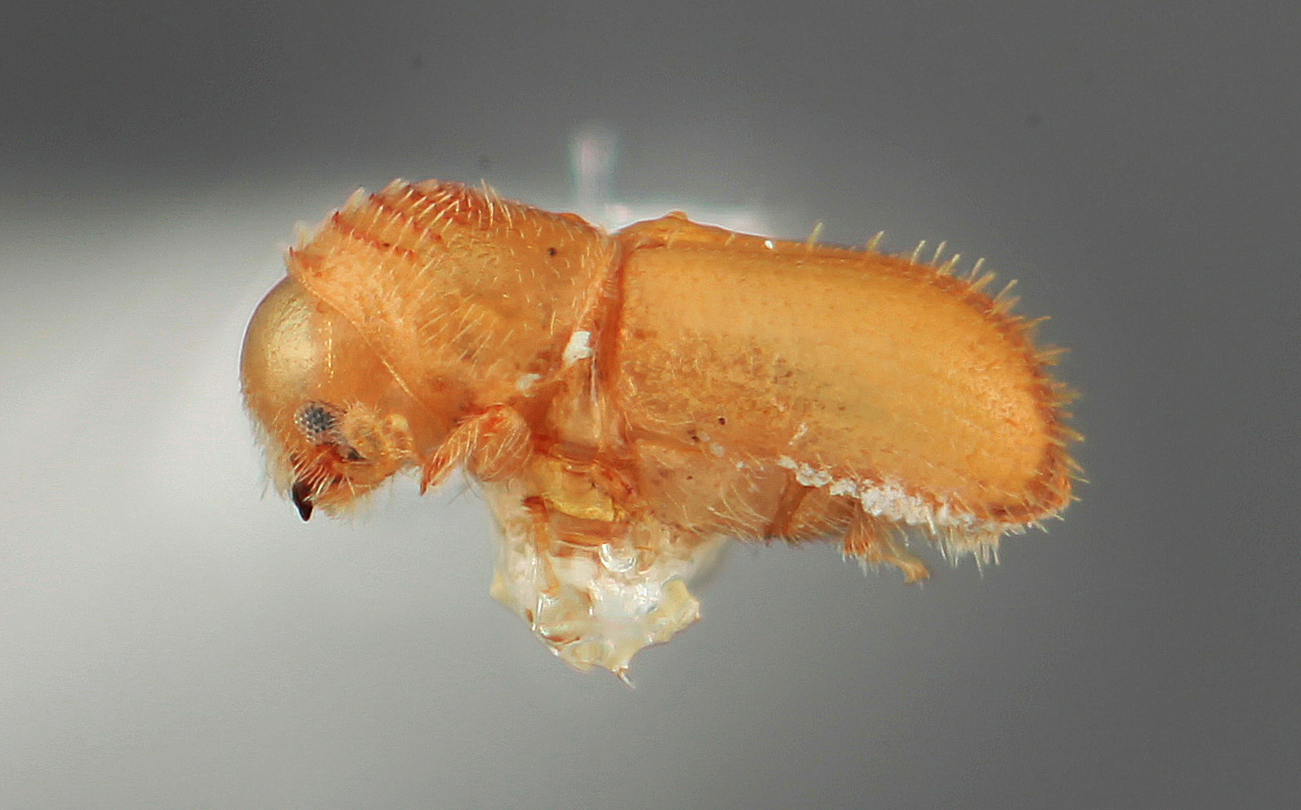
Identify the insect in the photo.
Pityophthorus vescus
